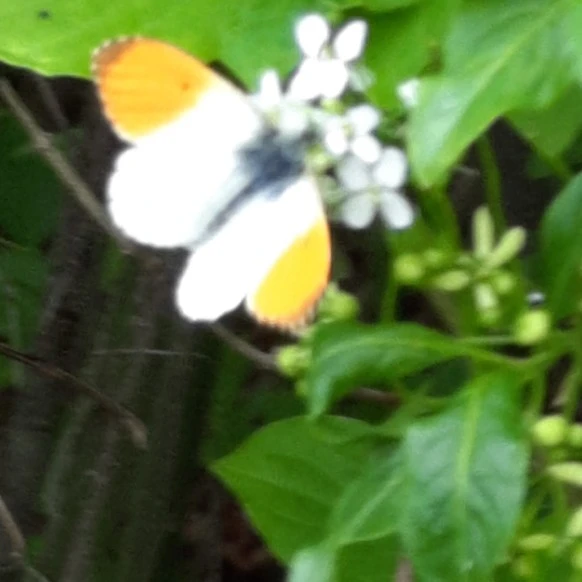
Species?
Anthocharis cardamines
